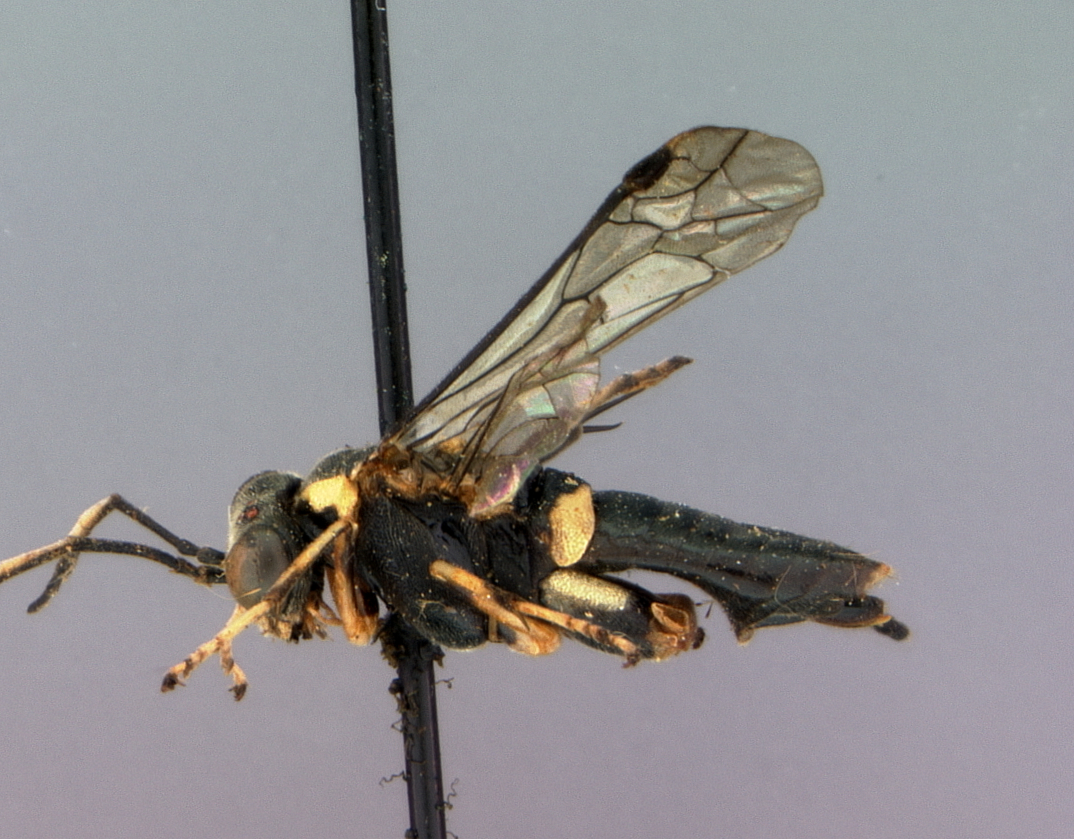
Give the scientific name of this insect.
Macrophya tenuicornis
